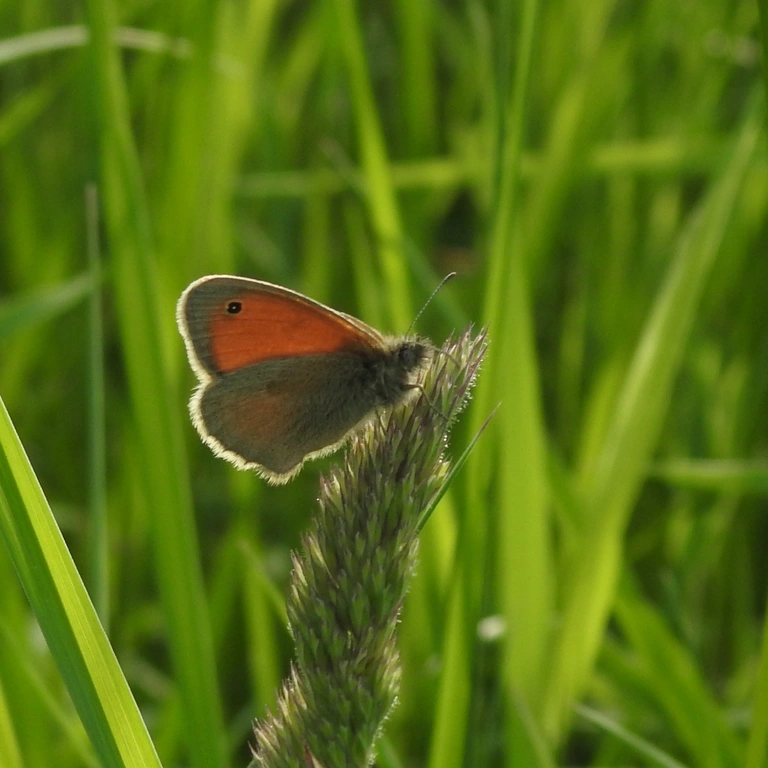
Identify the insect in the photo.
Coenonympha pamphilus
